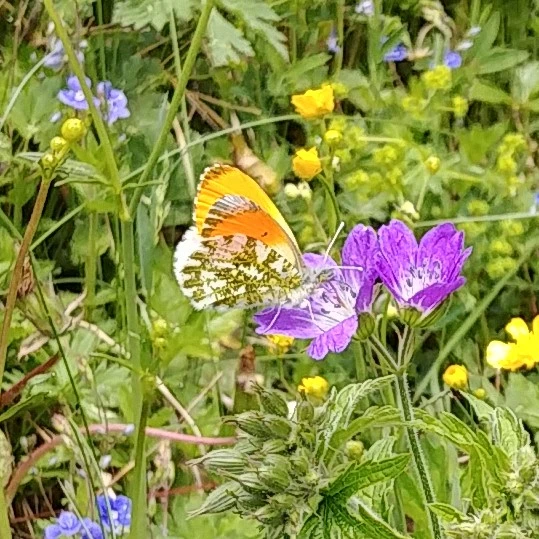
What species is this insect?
Anthocharis cardamines
